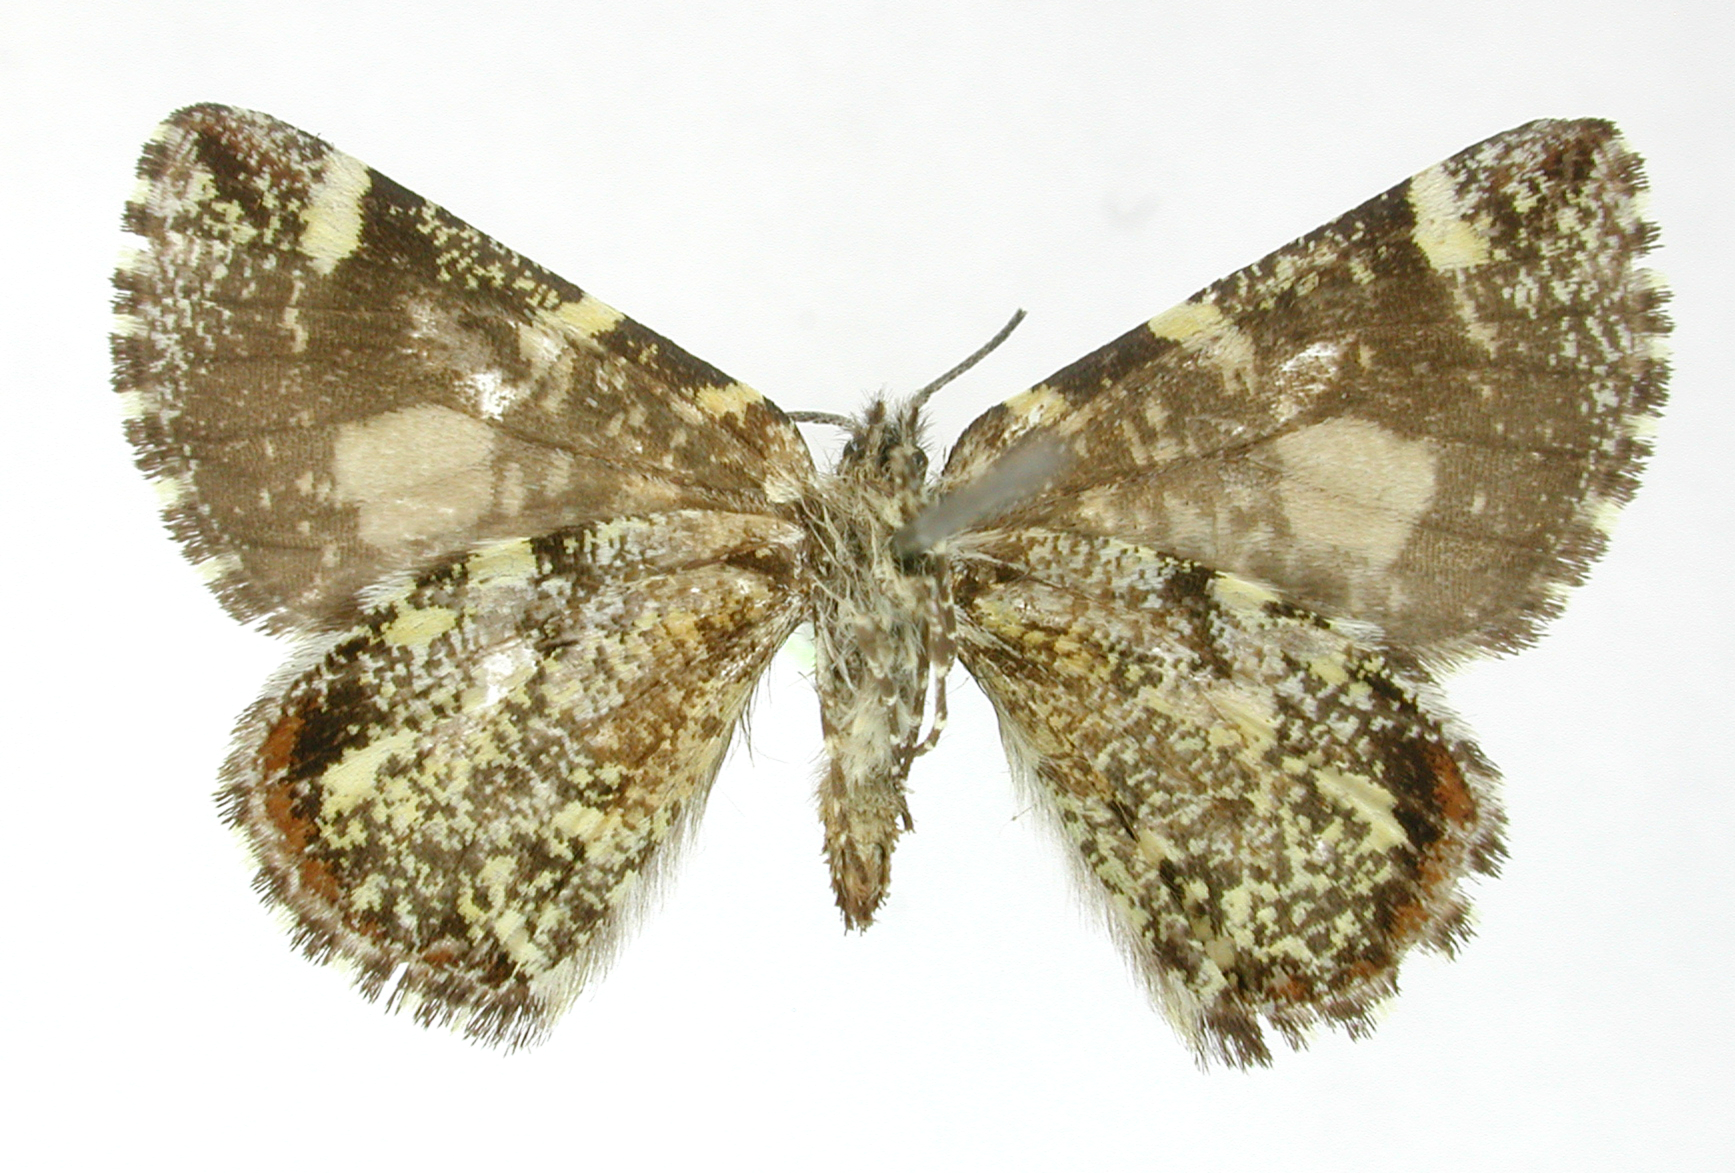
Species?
Oreonoma conspersata
